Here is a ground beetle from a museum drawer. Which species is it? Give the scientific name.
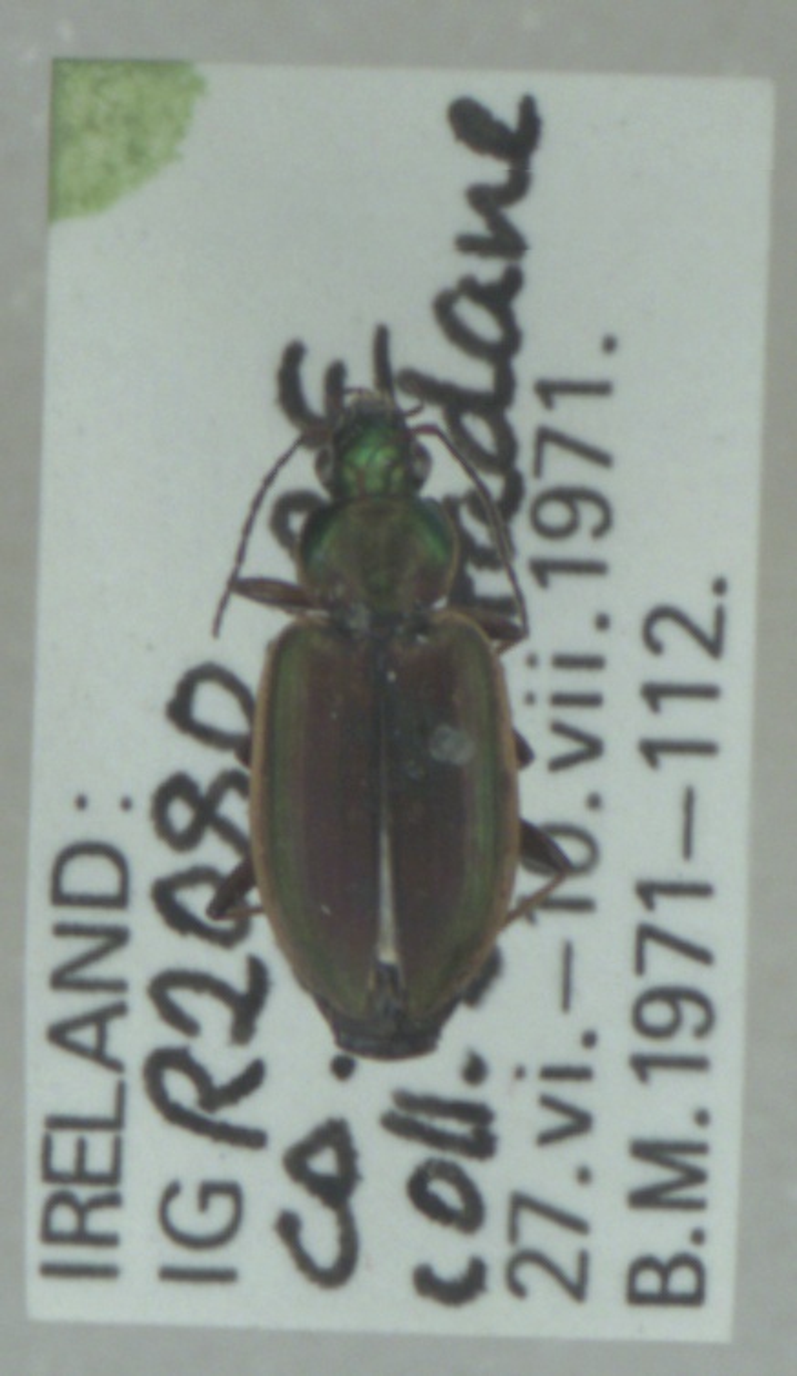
Agonum marginatum
